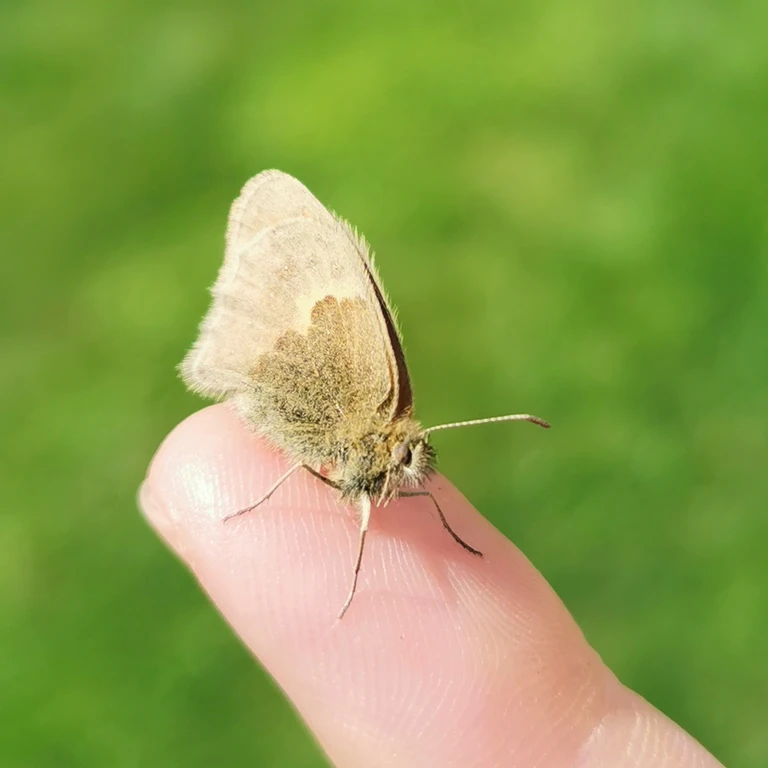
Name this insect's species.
Coenonympha pamphilus
